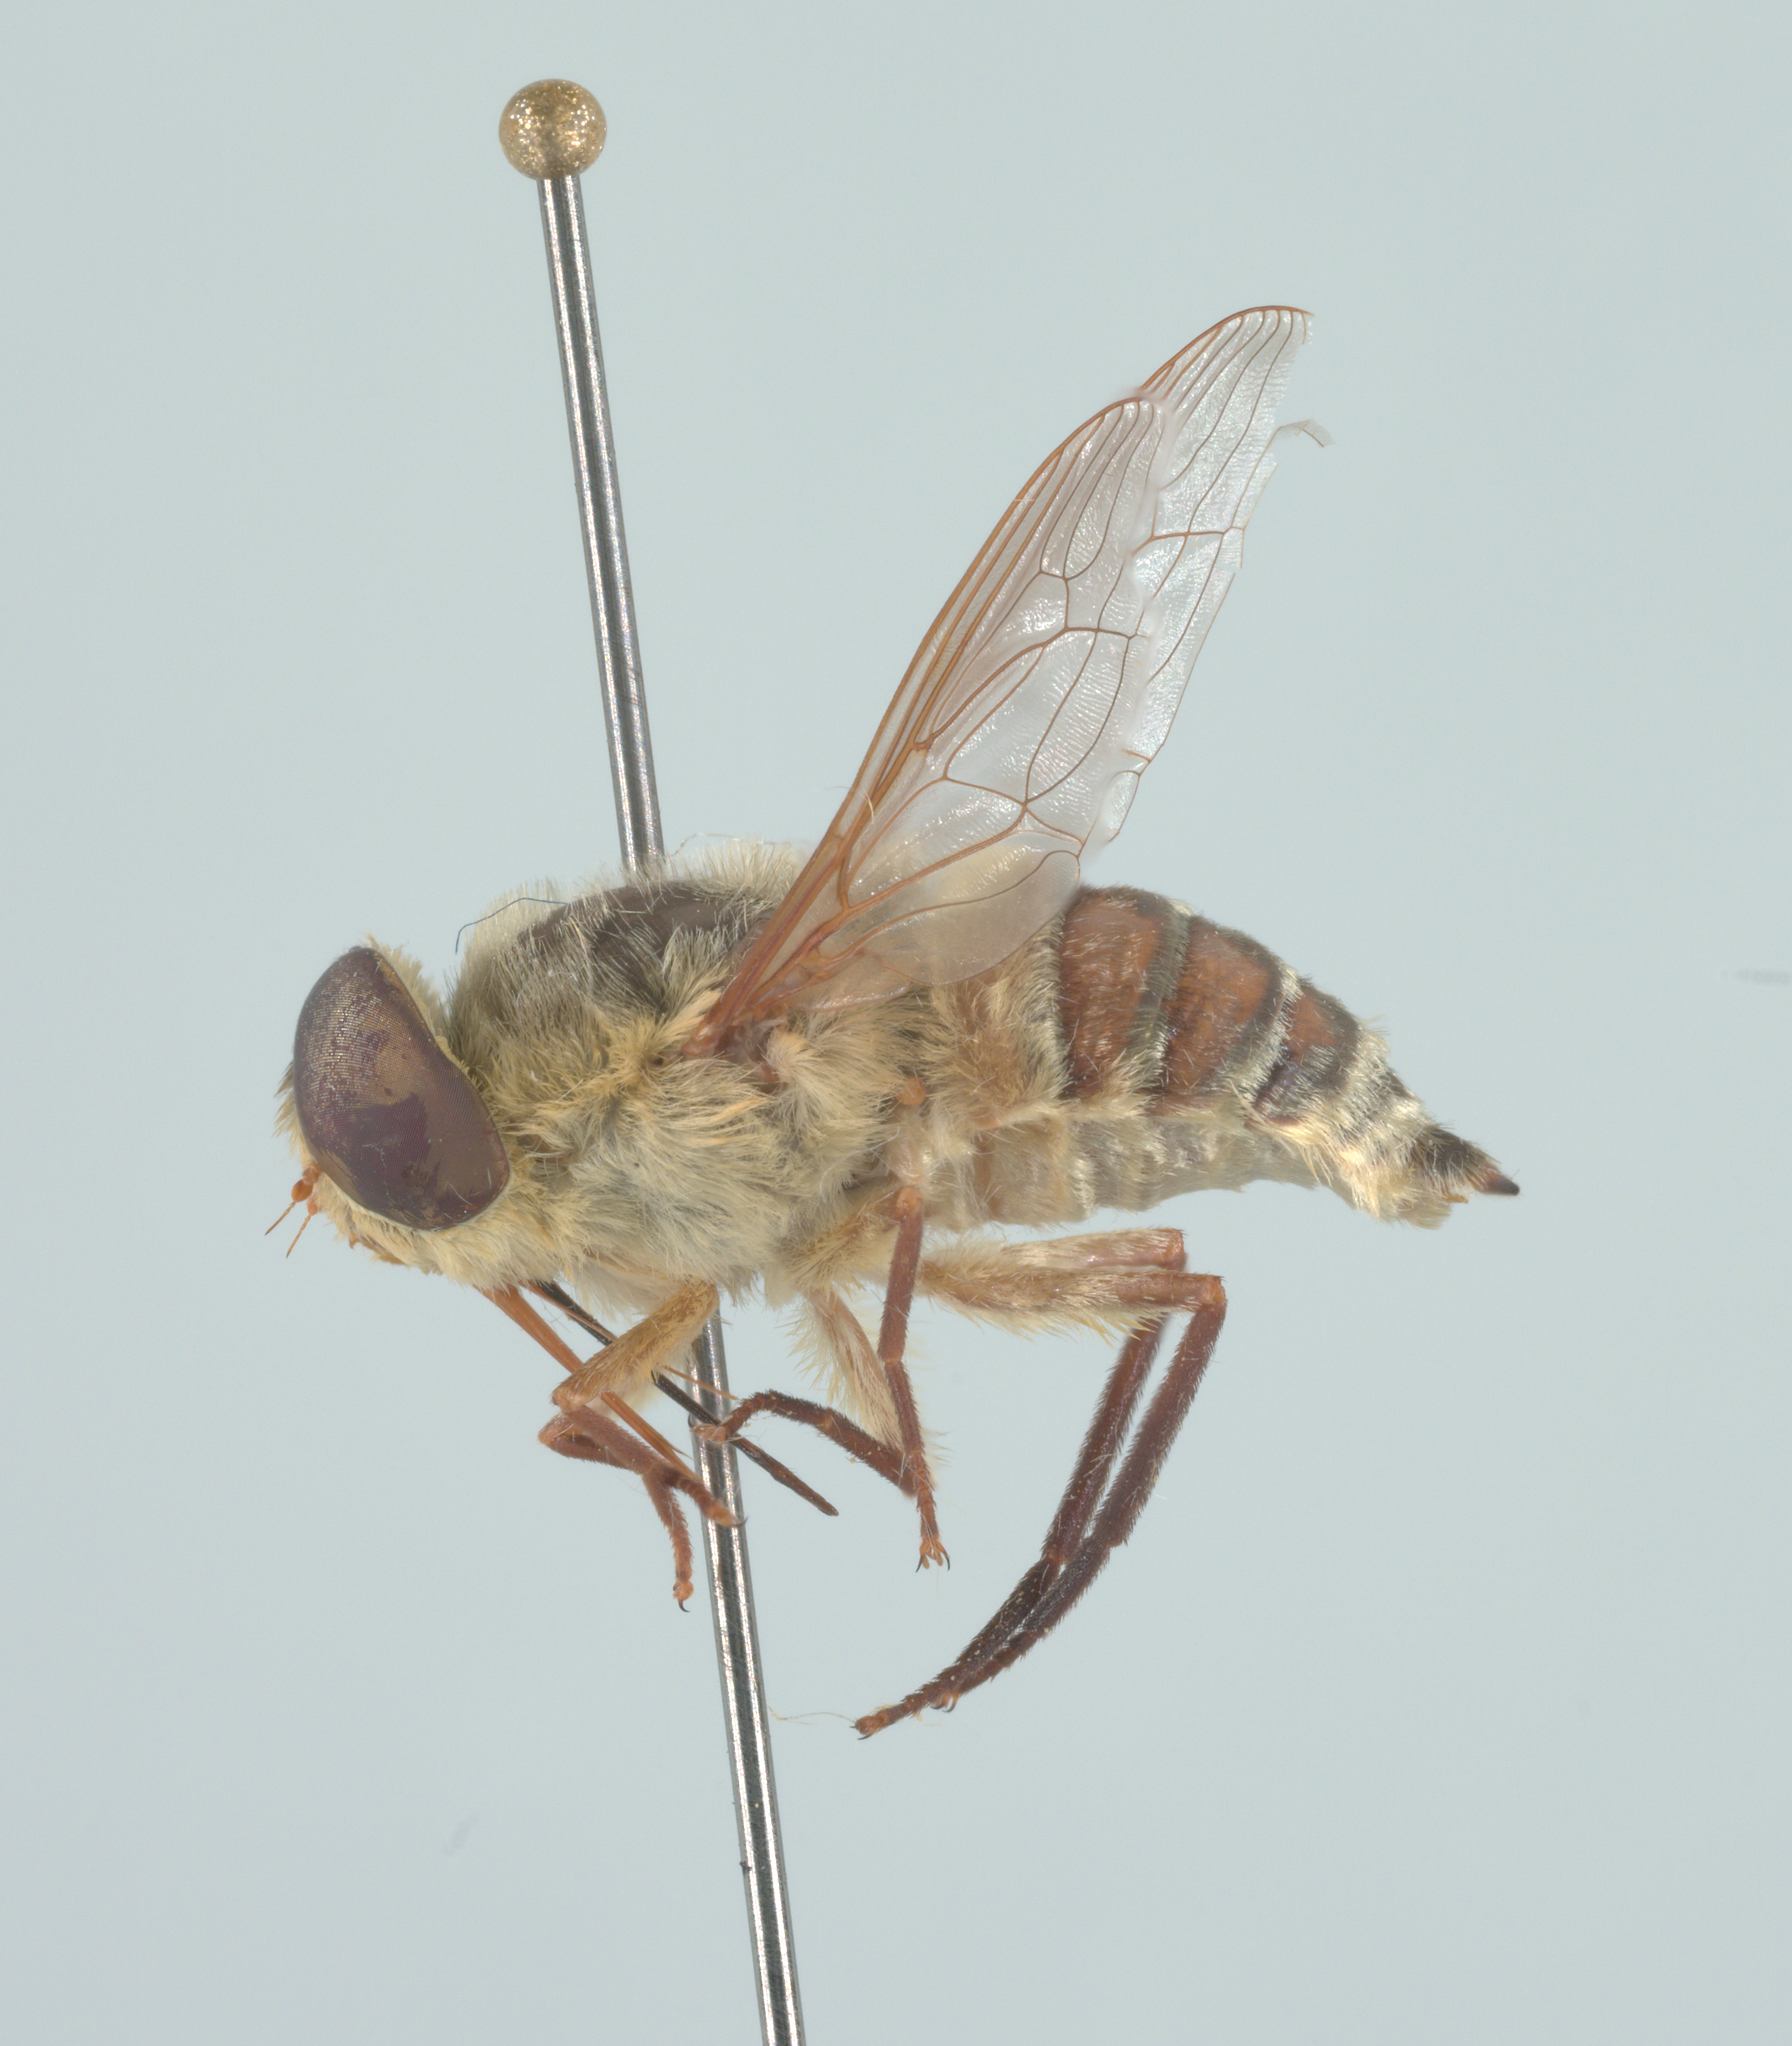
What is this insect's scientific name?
Neorhynchocephalus volaticus
